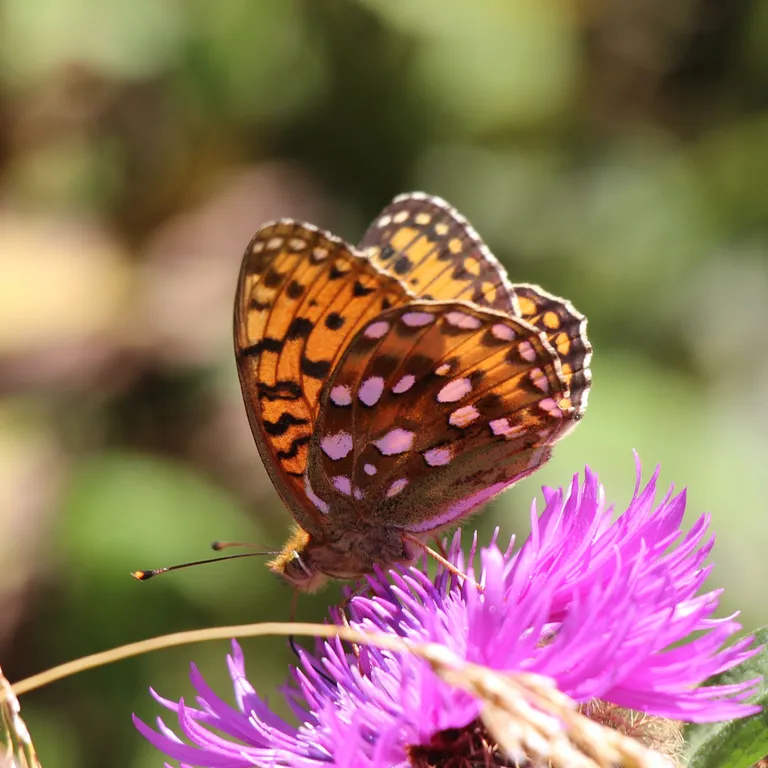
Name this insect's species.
Speyeria aglaja
